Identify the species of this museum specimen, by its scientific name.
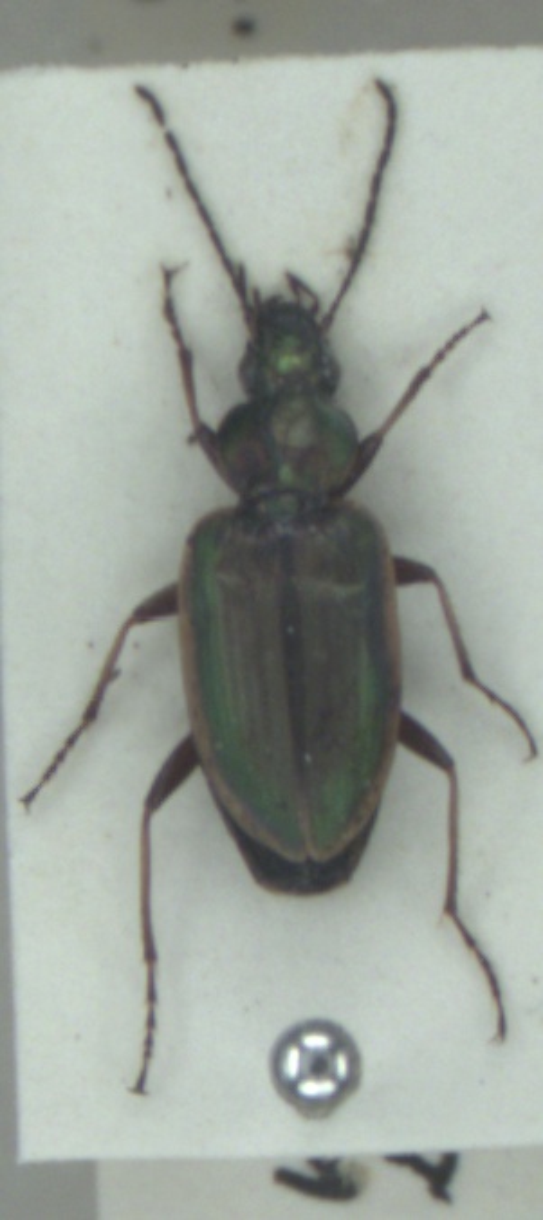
Agonum marginatum
